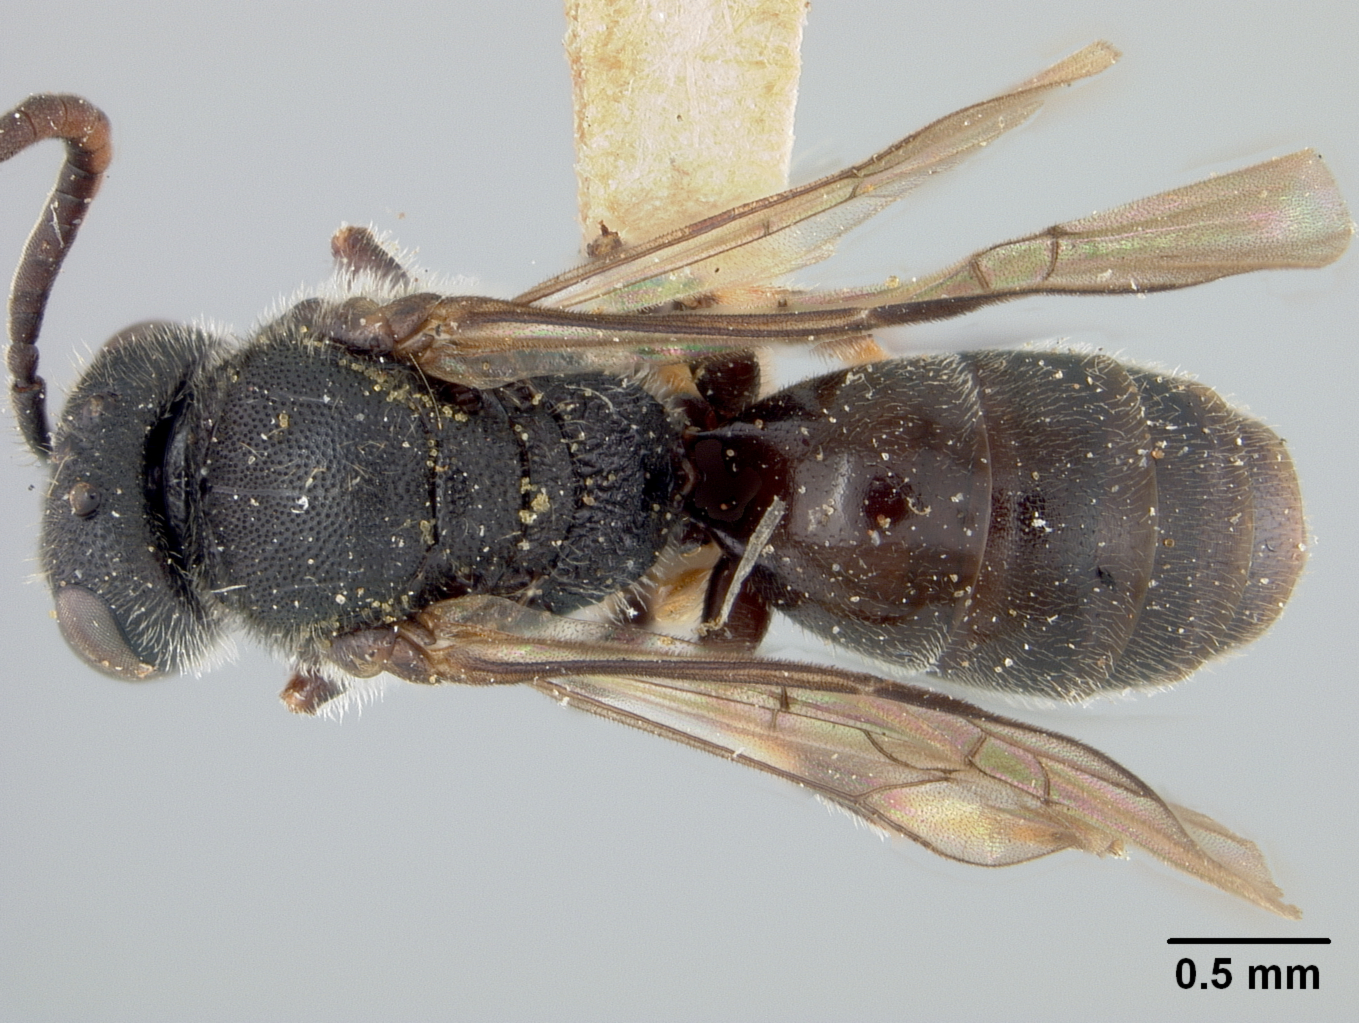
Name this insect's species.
Prosopis rudbeckiae
